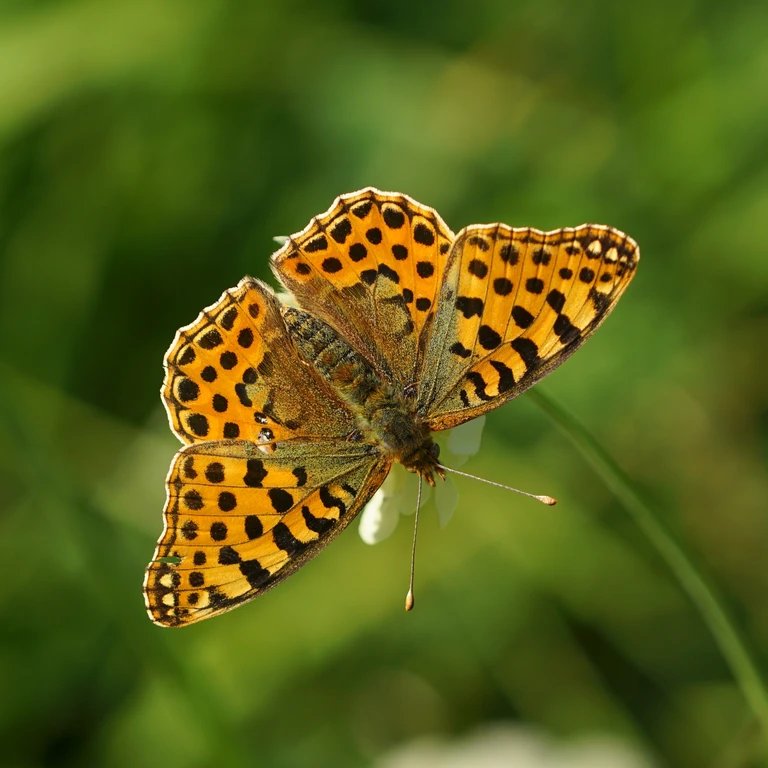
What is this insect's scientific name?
Issoria lathonia
